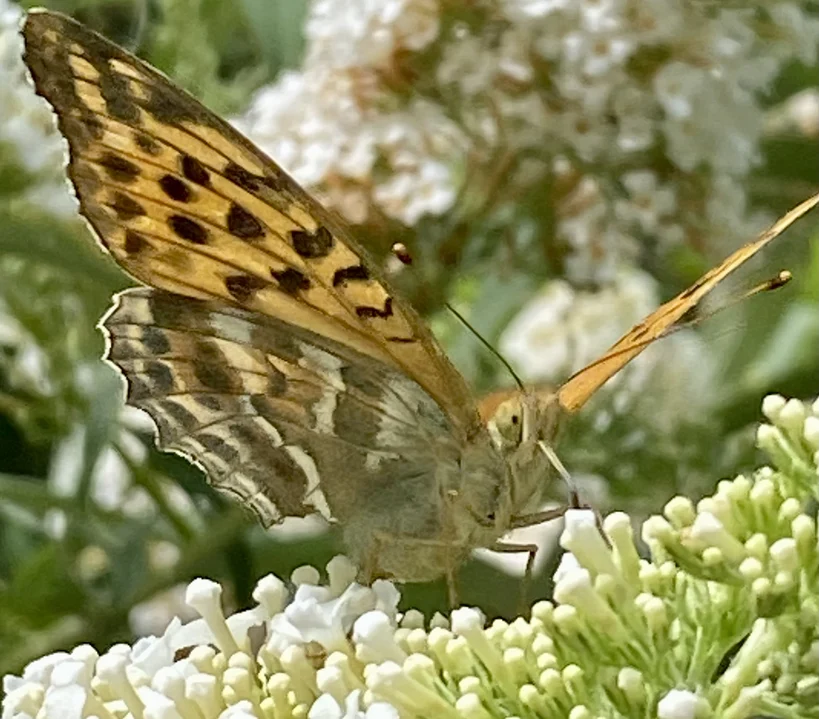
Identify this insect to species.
Argynnis paphia
